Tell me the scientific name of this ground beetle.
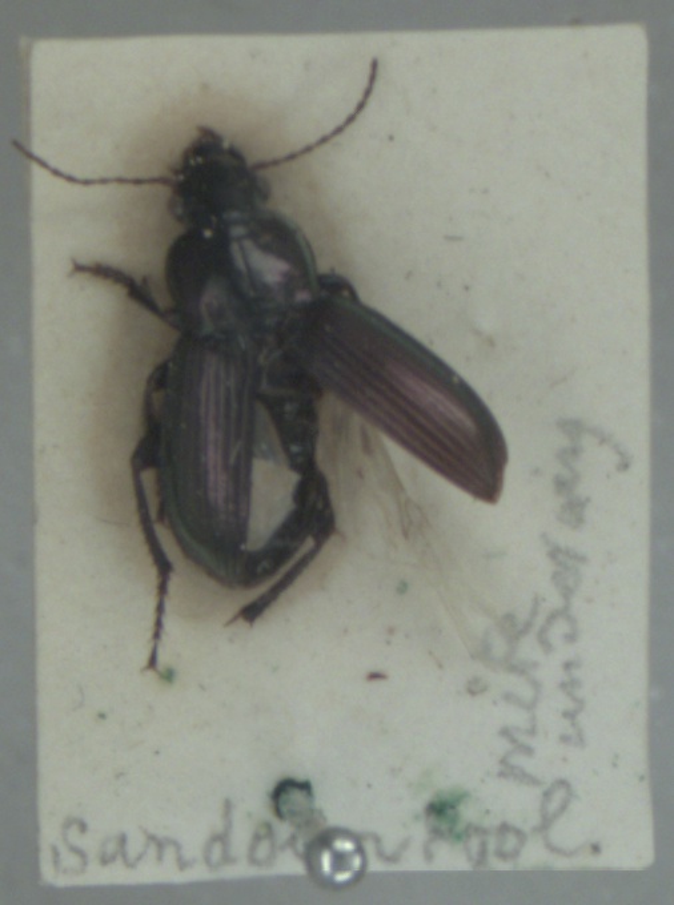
Harpalus affinis
